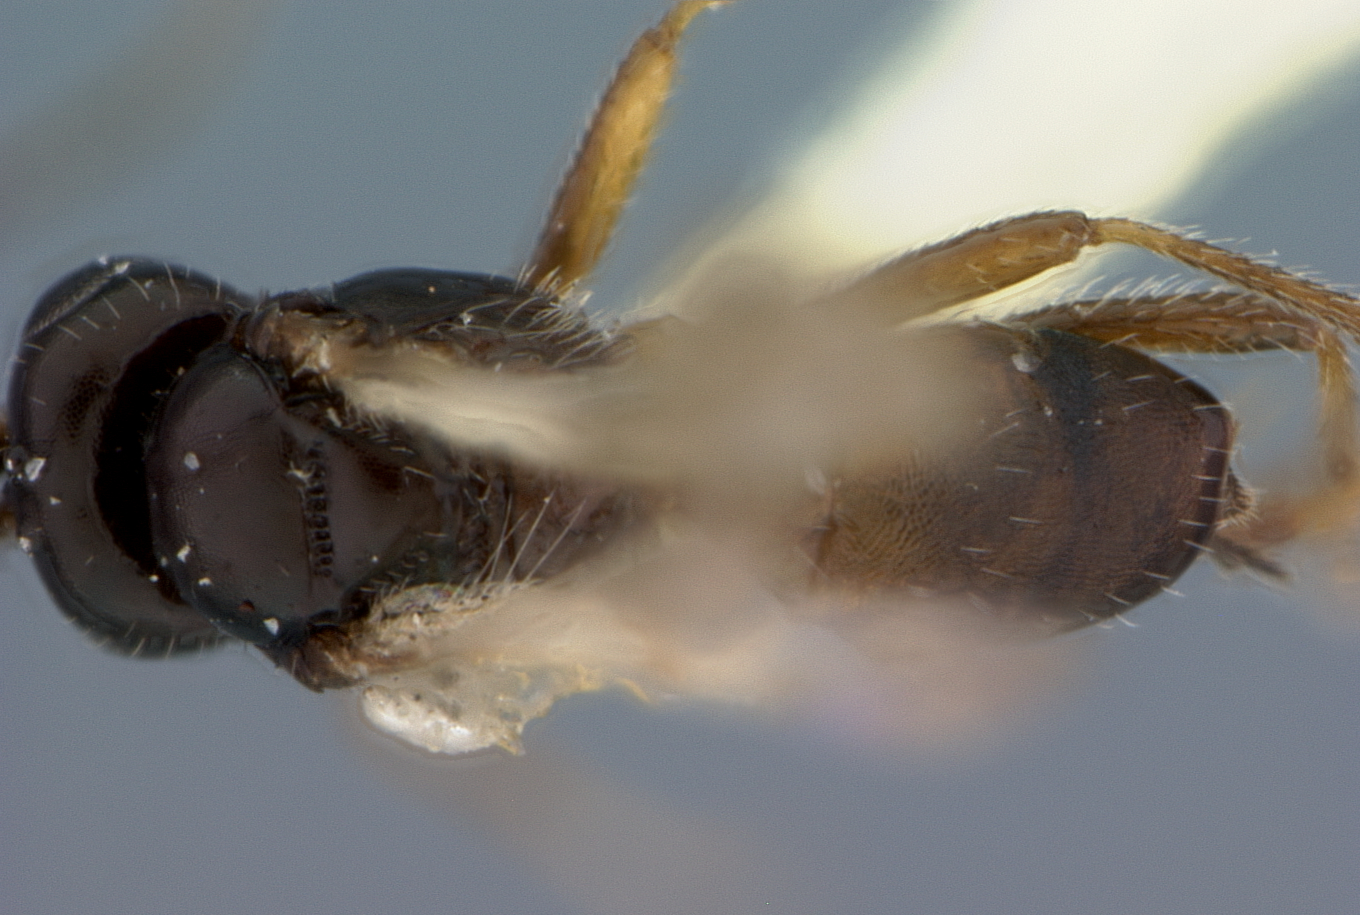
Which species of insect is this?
Opius confundens
